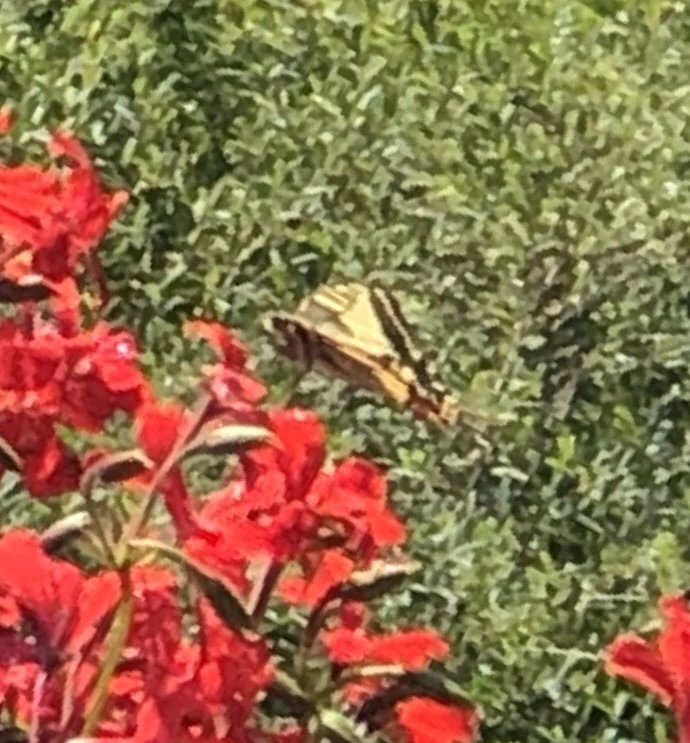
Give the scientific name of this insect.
Papilio machaon
